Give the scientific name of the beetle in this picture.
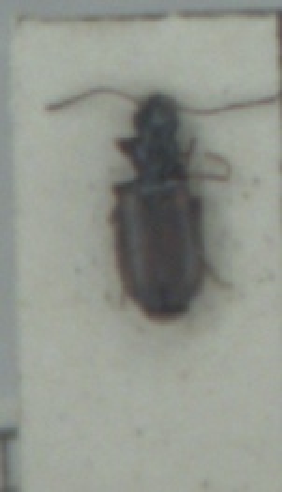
Syntomus obscuroguttatus
